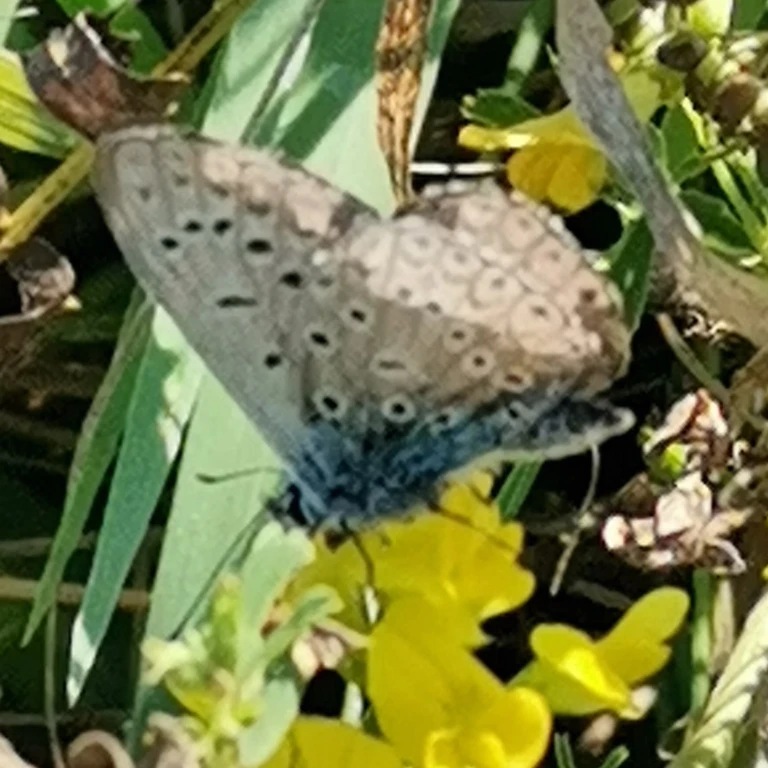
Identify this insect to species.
Polyommatus icarus
